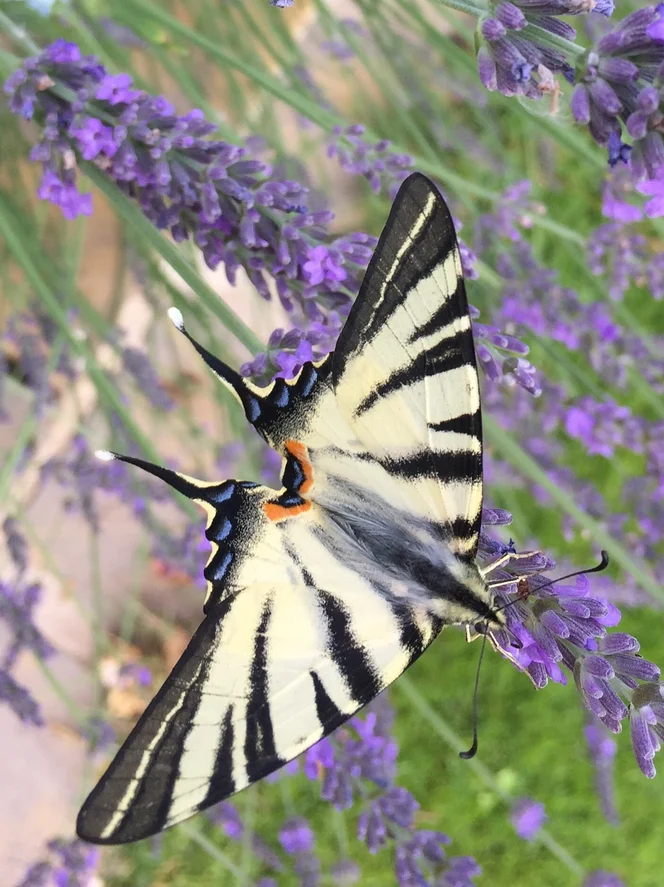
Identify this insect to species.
Iphiclides podalirius
